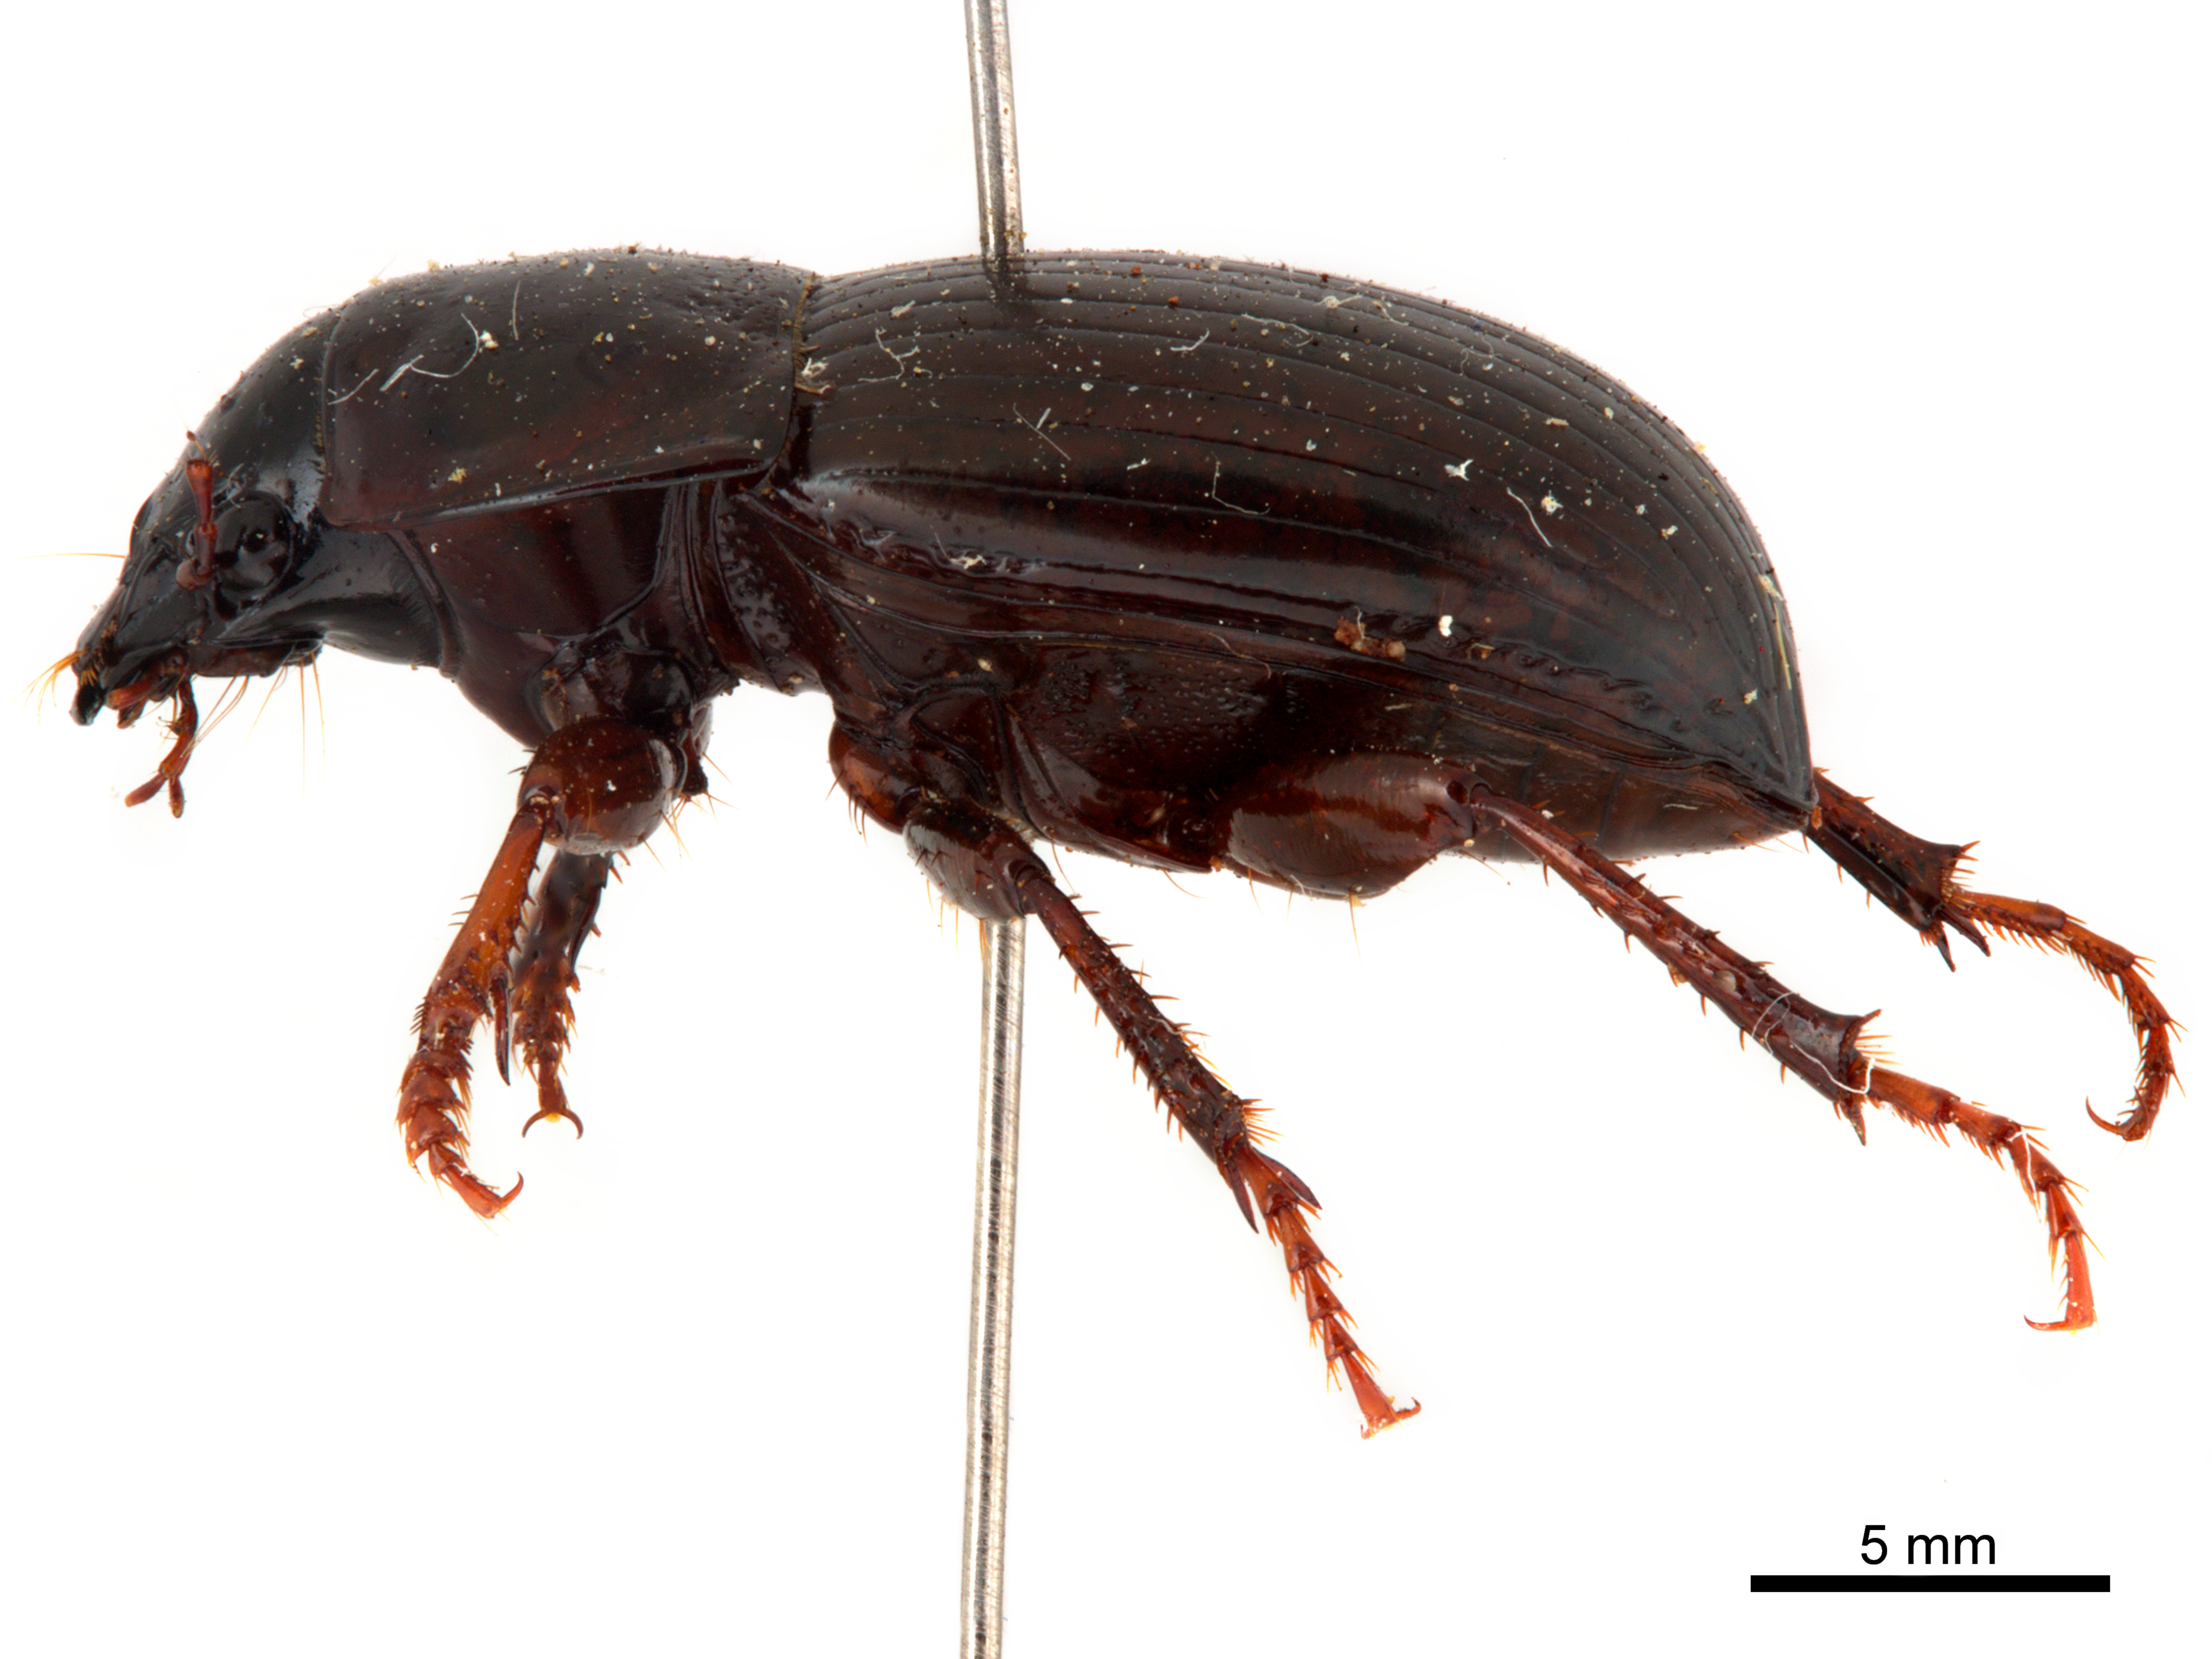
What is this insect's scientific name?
Zabrus tenebrioides
